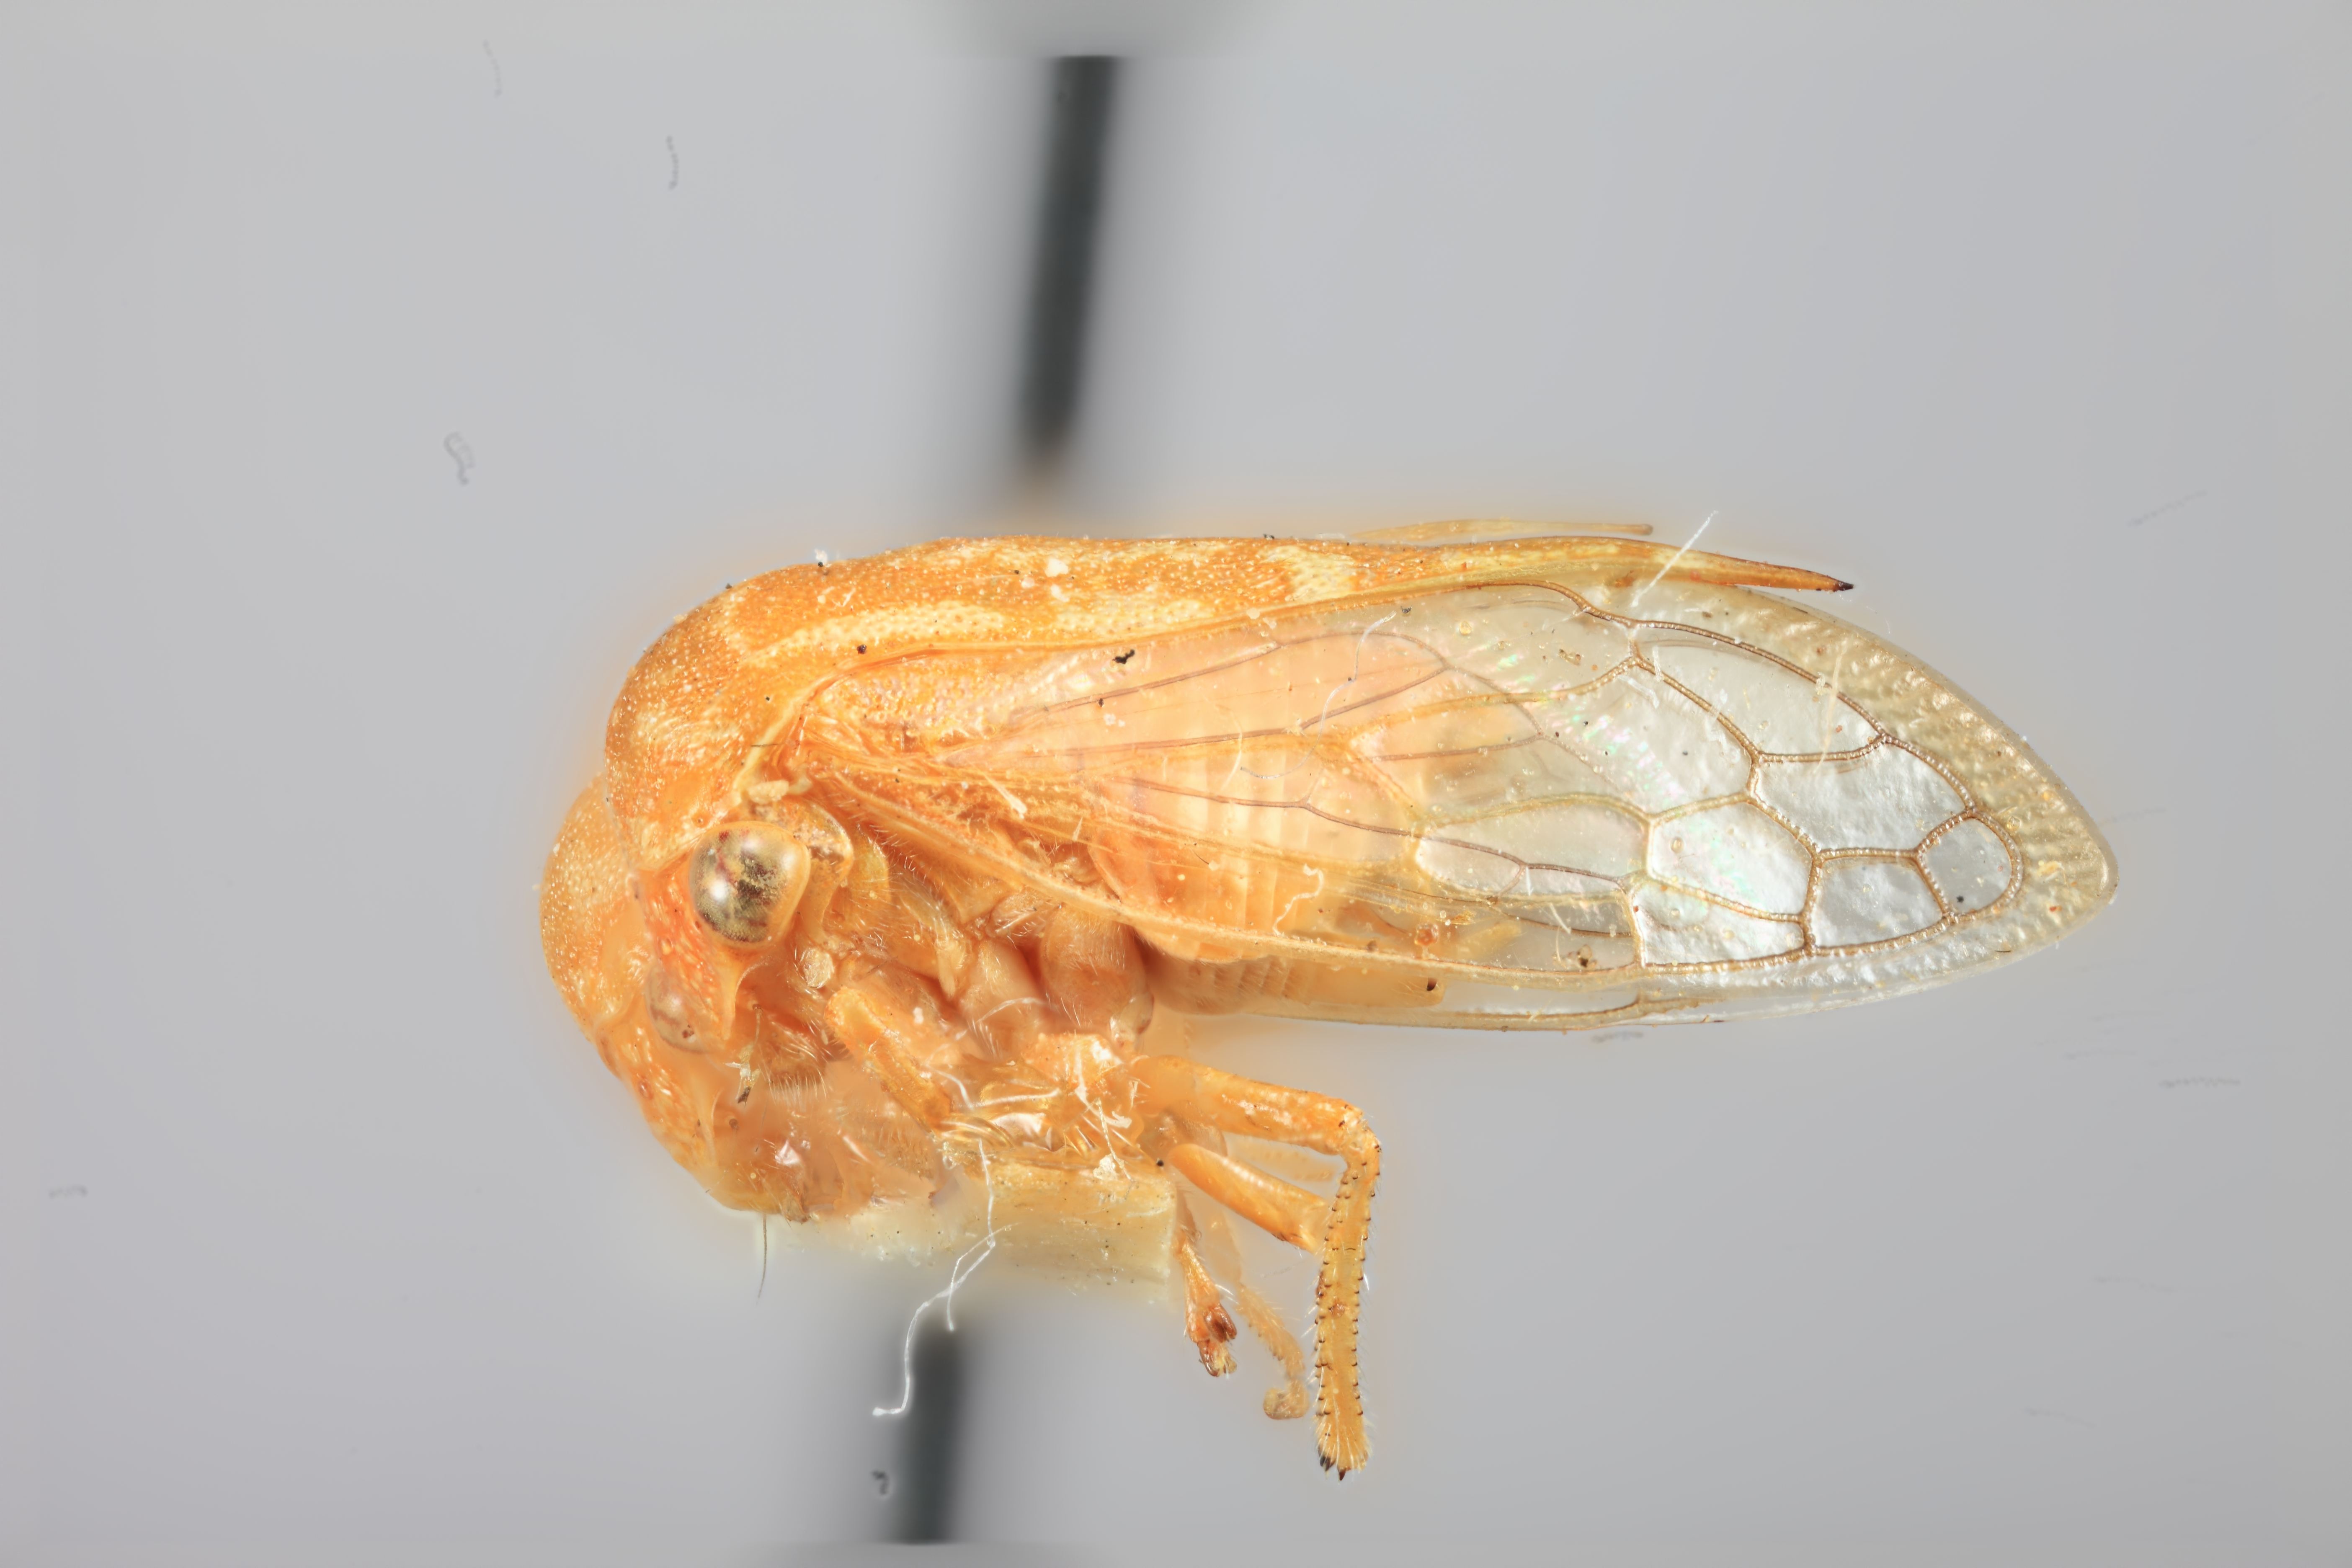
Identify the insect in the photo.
Stictolobus juniperinus
